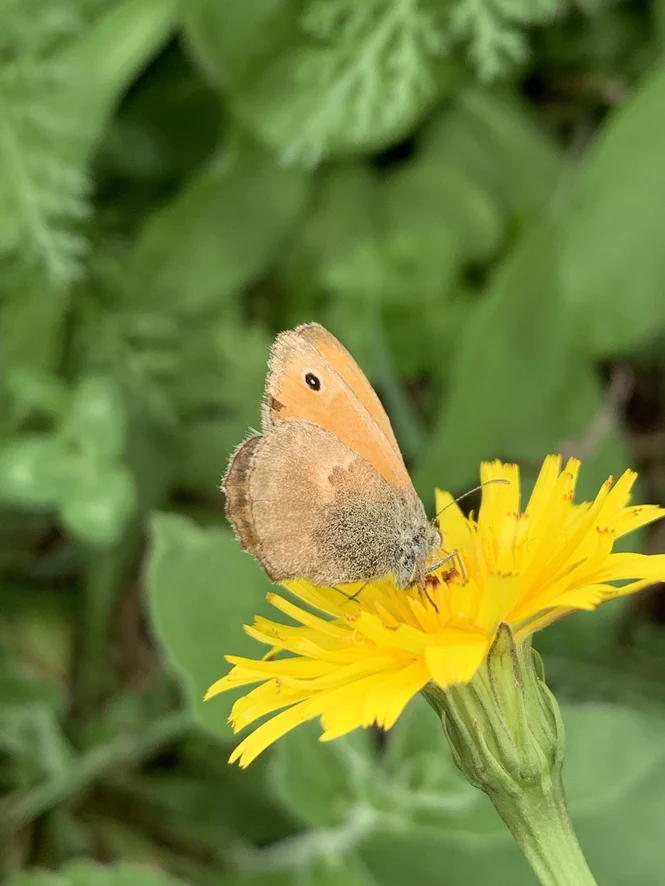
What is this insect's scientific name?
Coenonympha pamphilus
